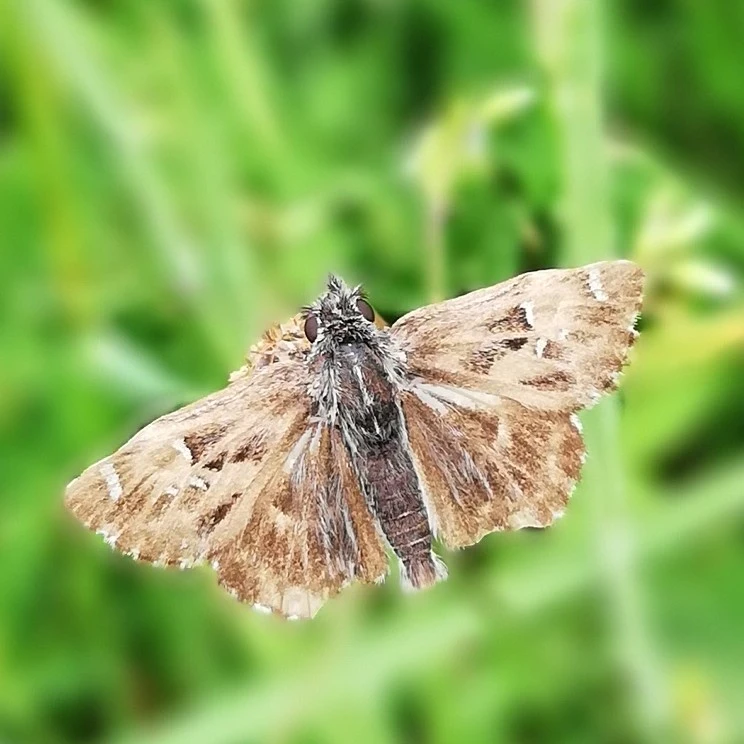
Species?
Carcharodus alceae
